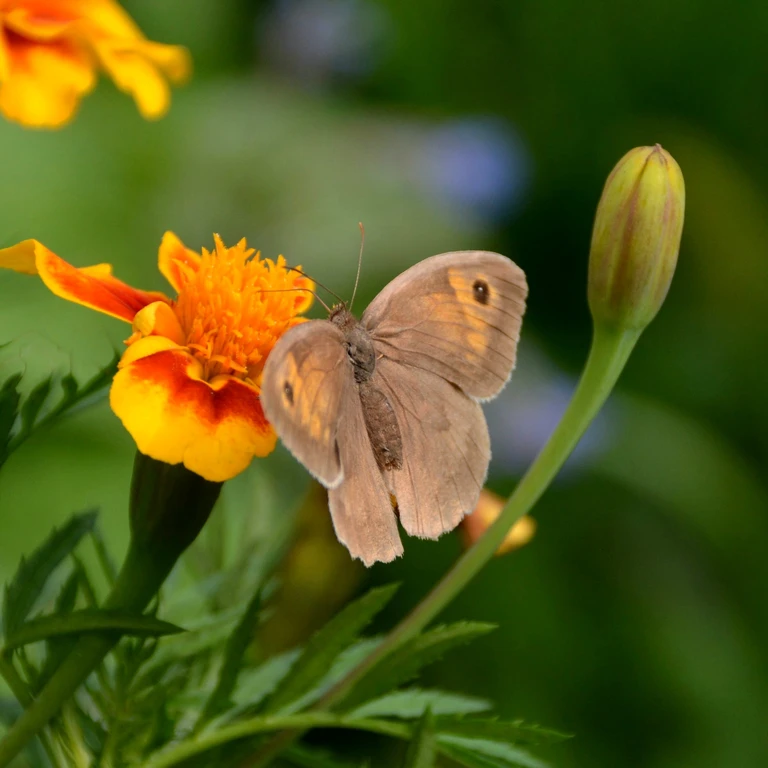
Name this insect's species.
Maniola jurtina
